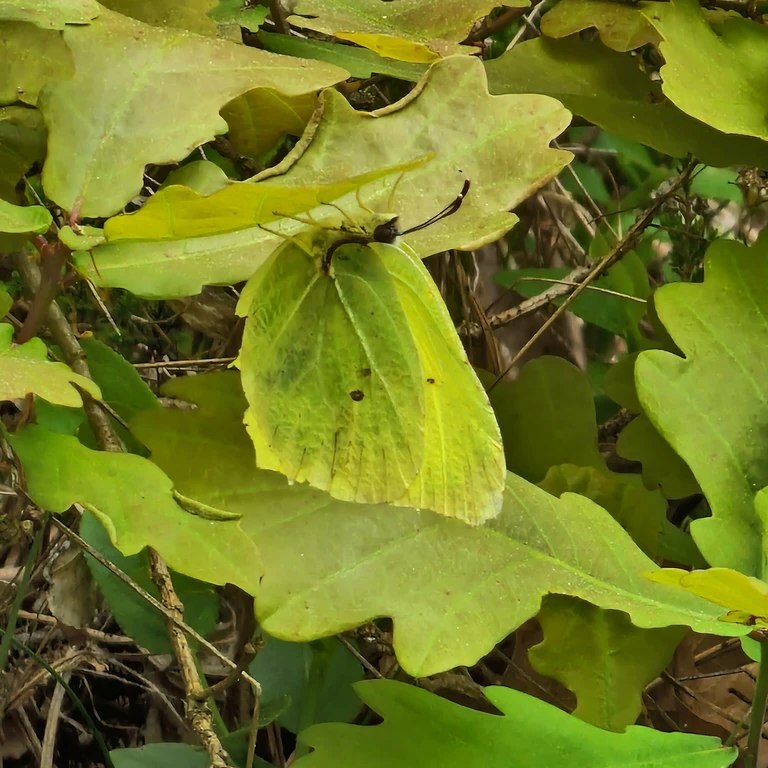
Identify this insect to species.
Gonepteryx rhamni
